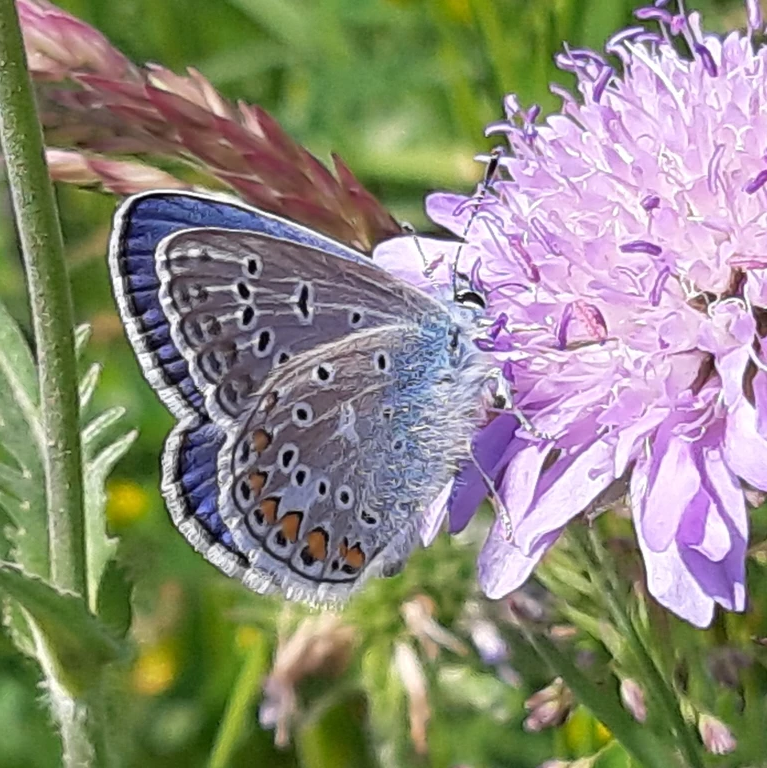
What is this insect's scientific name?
Polyommatus icarus
